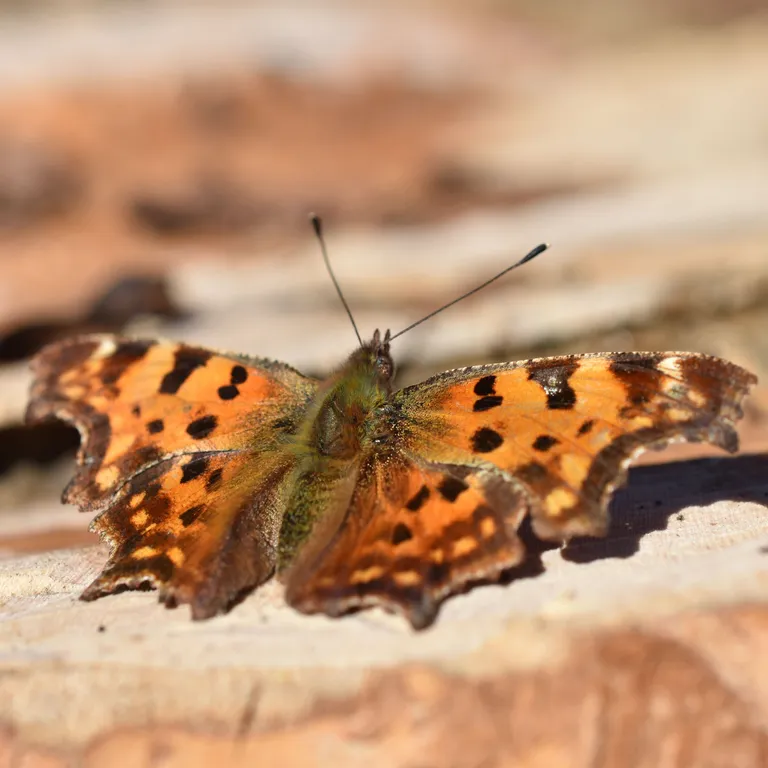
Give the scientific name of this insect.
Polygonia c-album
